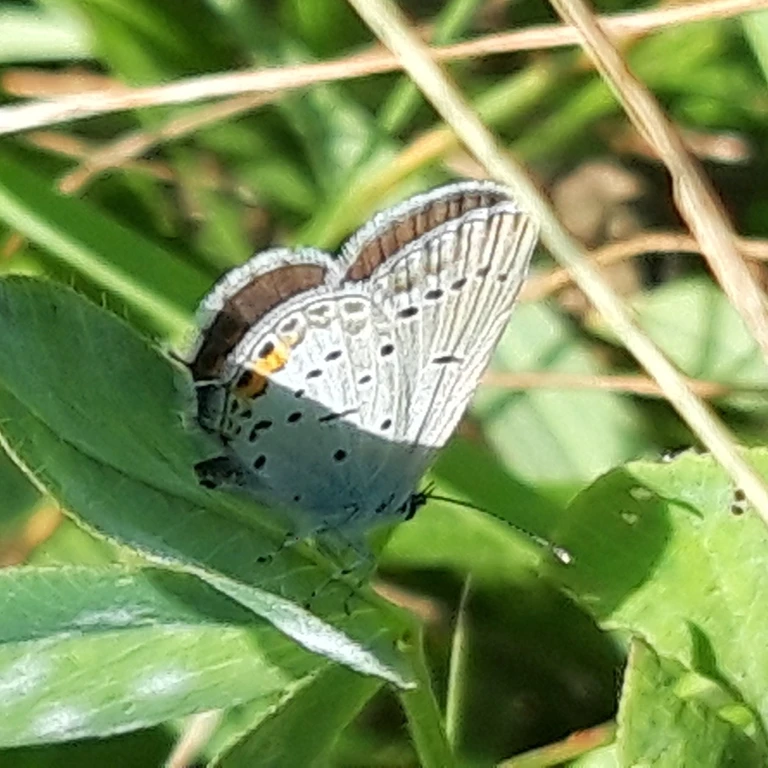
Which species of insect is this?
Cupido argiades (also Elkalyce argiades)
